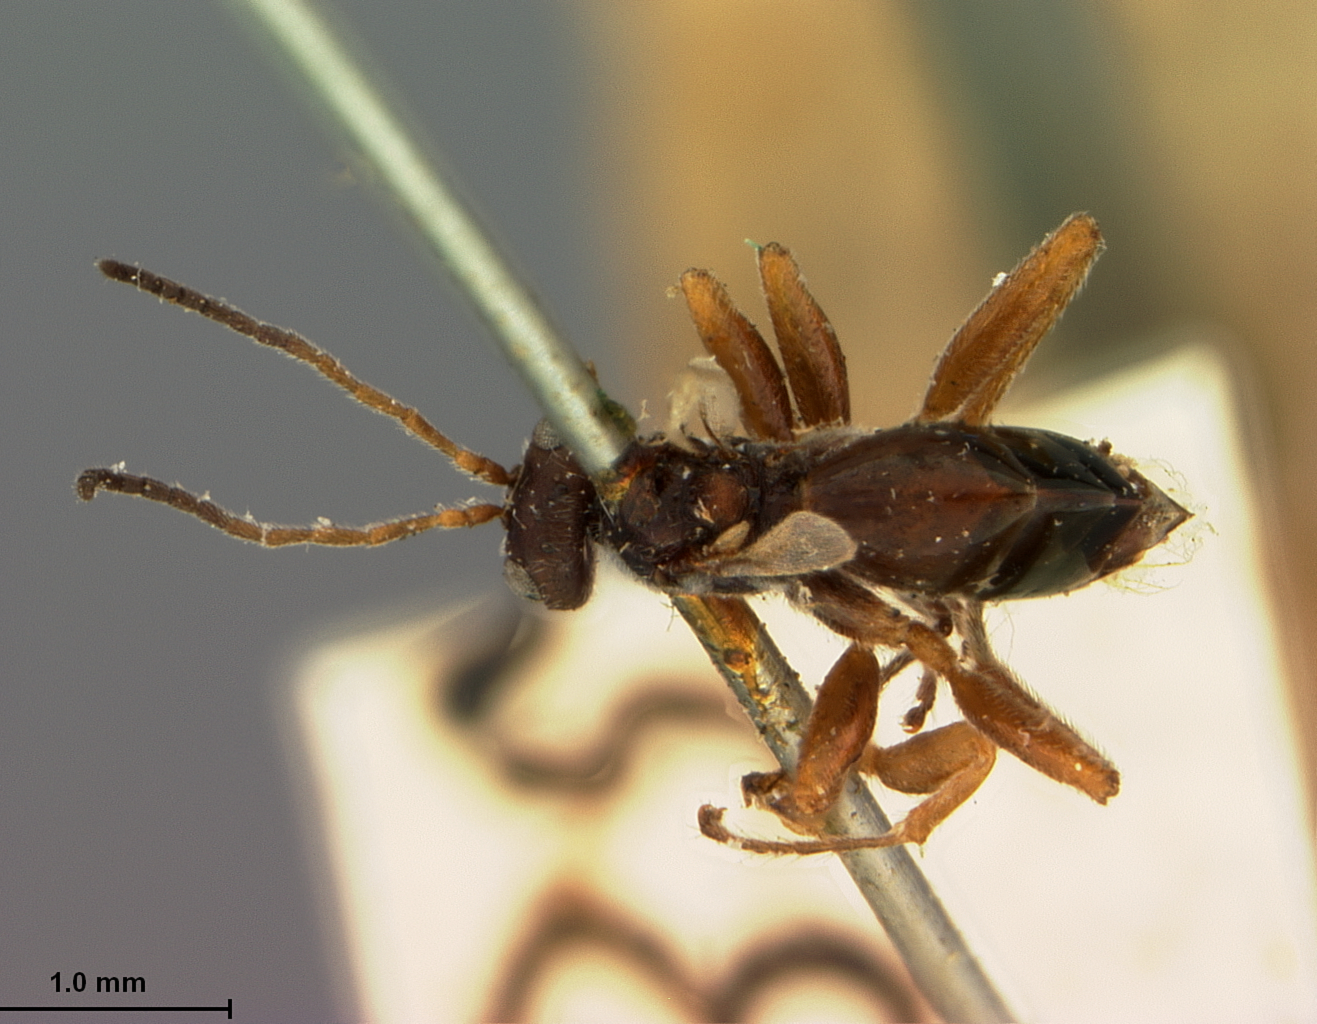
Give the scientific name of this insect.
Philonix nigircollis
